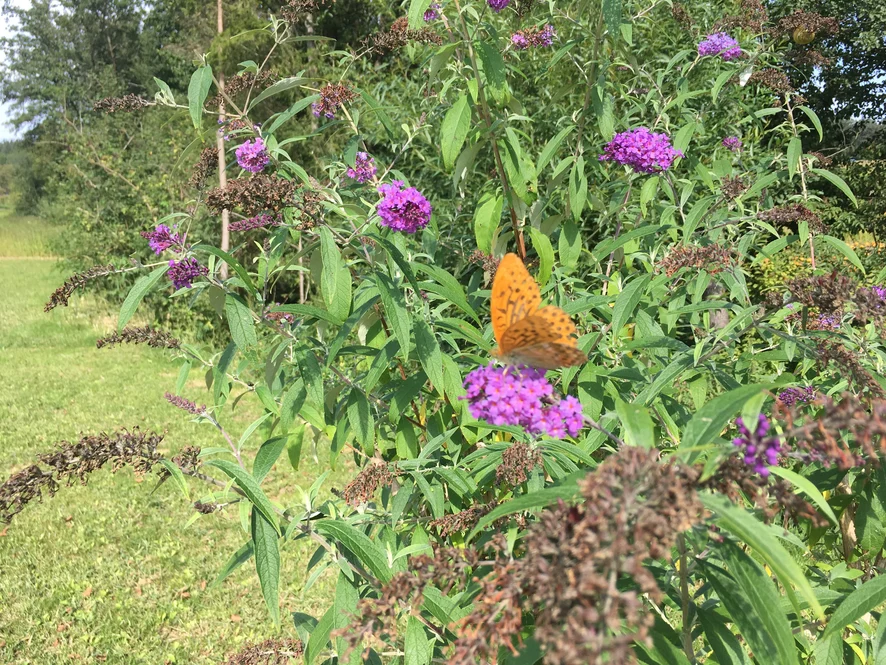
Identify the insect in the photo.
Argynnis paphia
